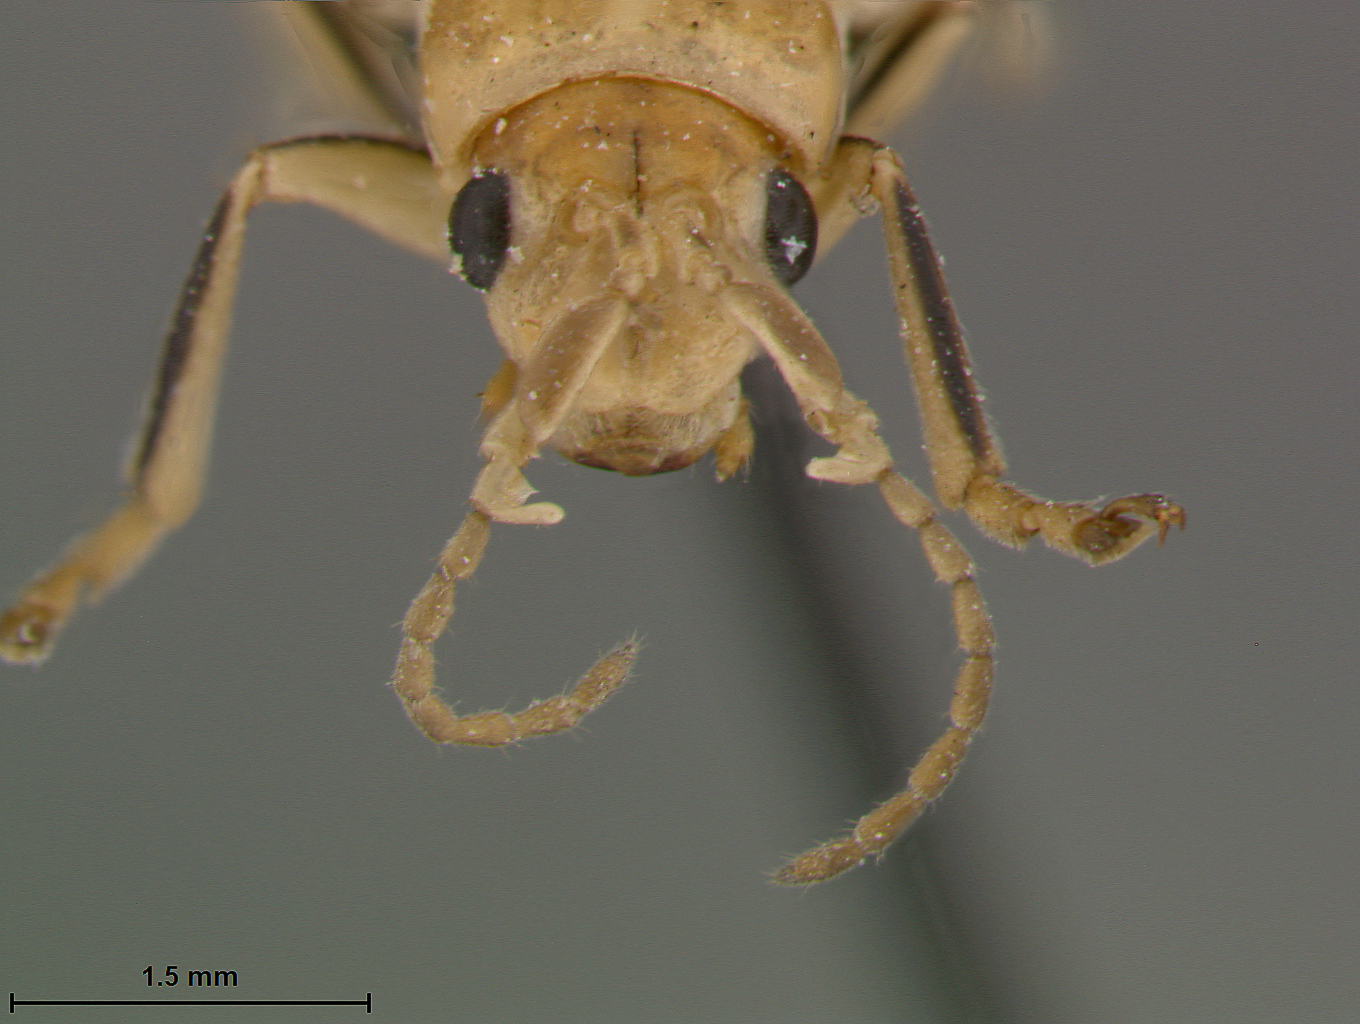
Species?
Eccoptopsis mexicana
